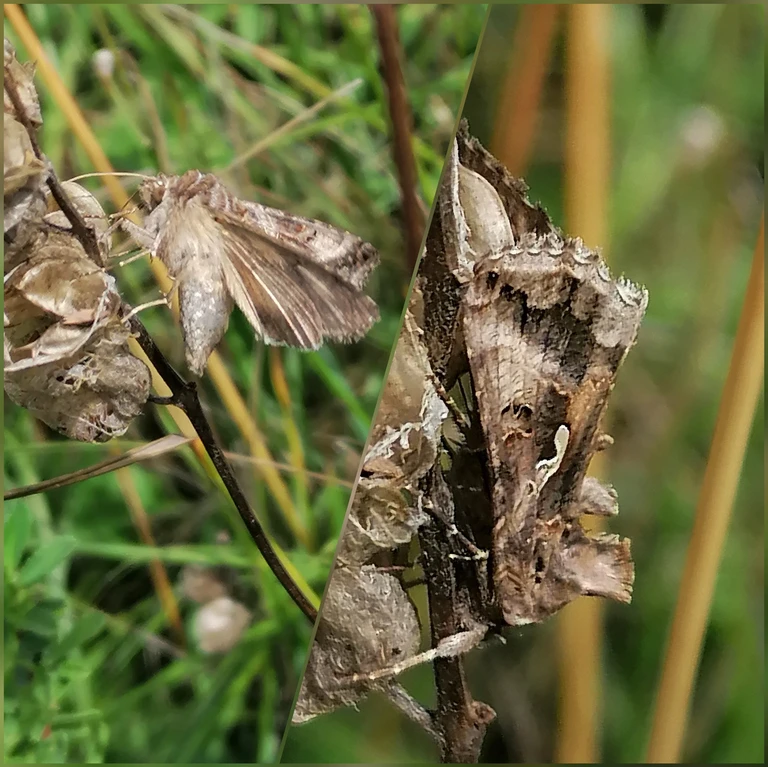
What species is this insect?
Autographa gamma
